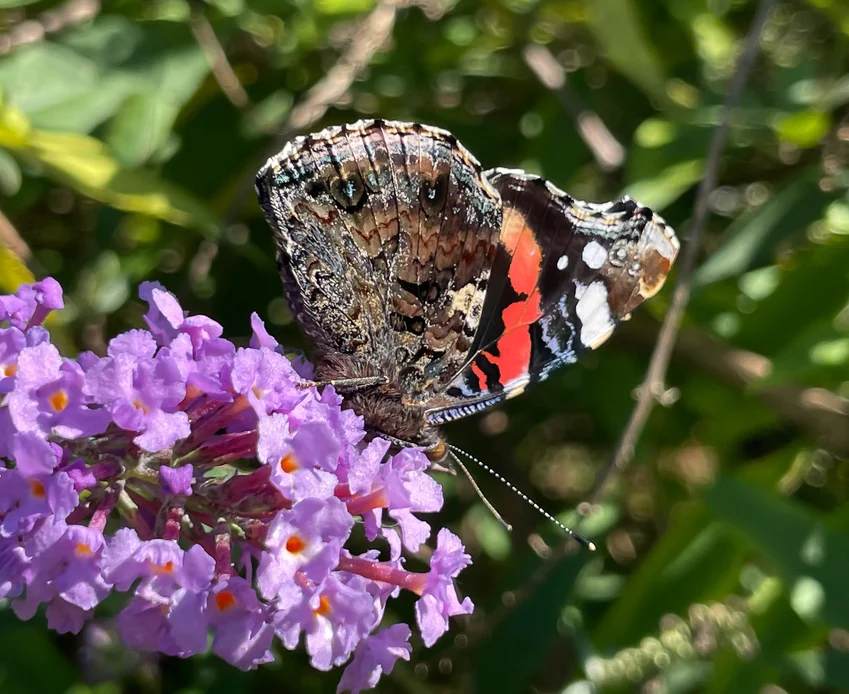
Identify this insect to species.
Vanessa atalanta
